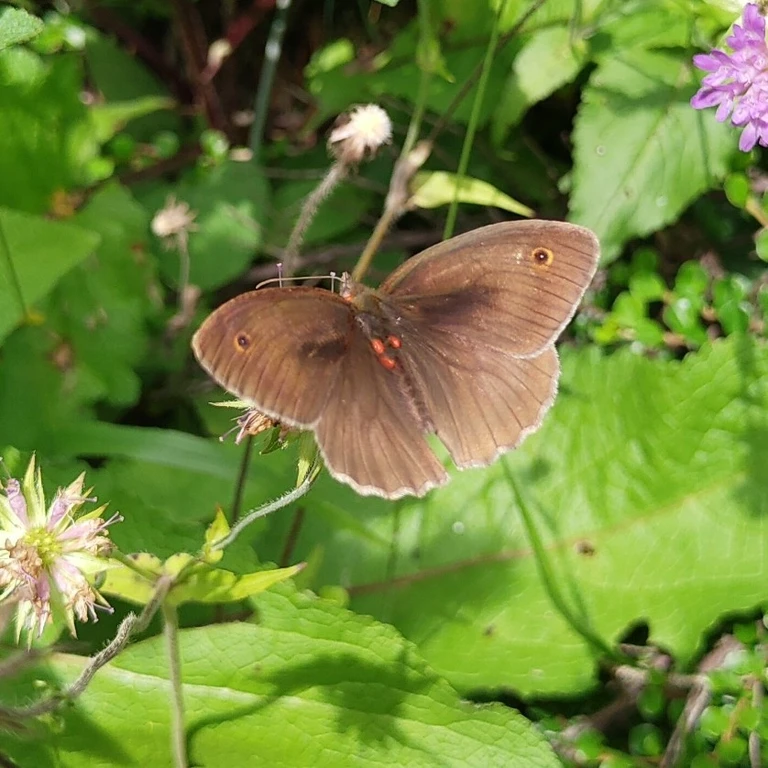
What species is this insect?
Maniola jurtina
